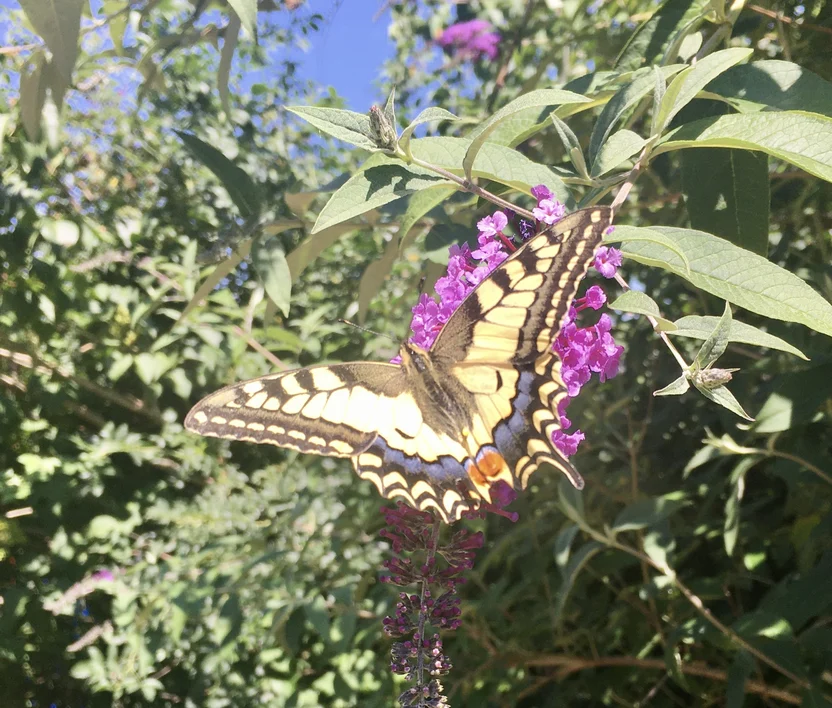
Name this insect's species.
Papilio machaon
